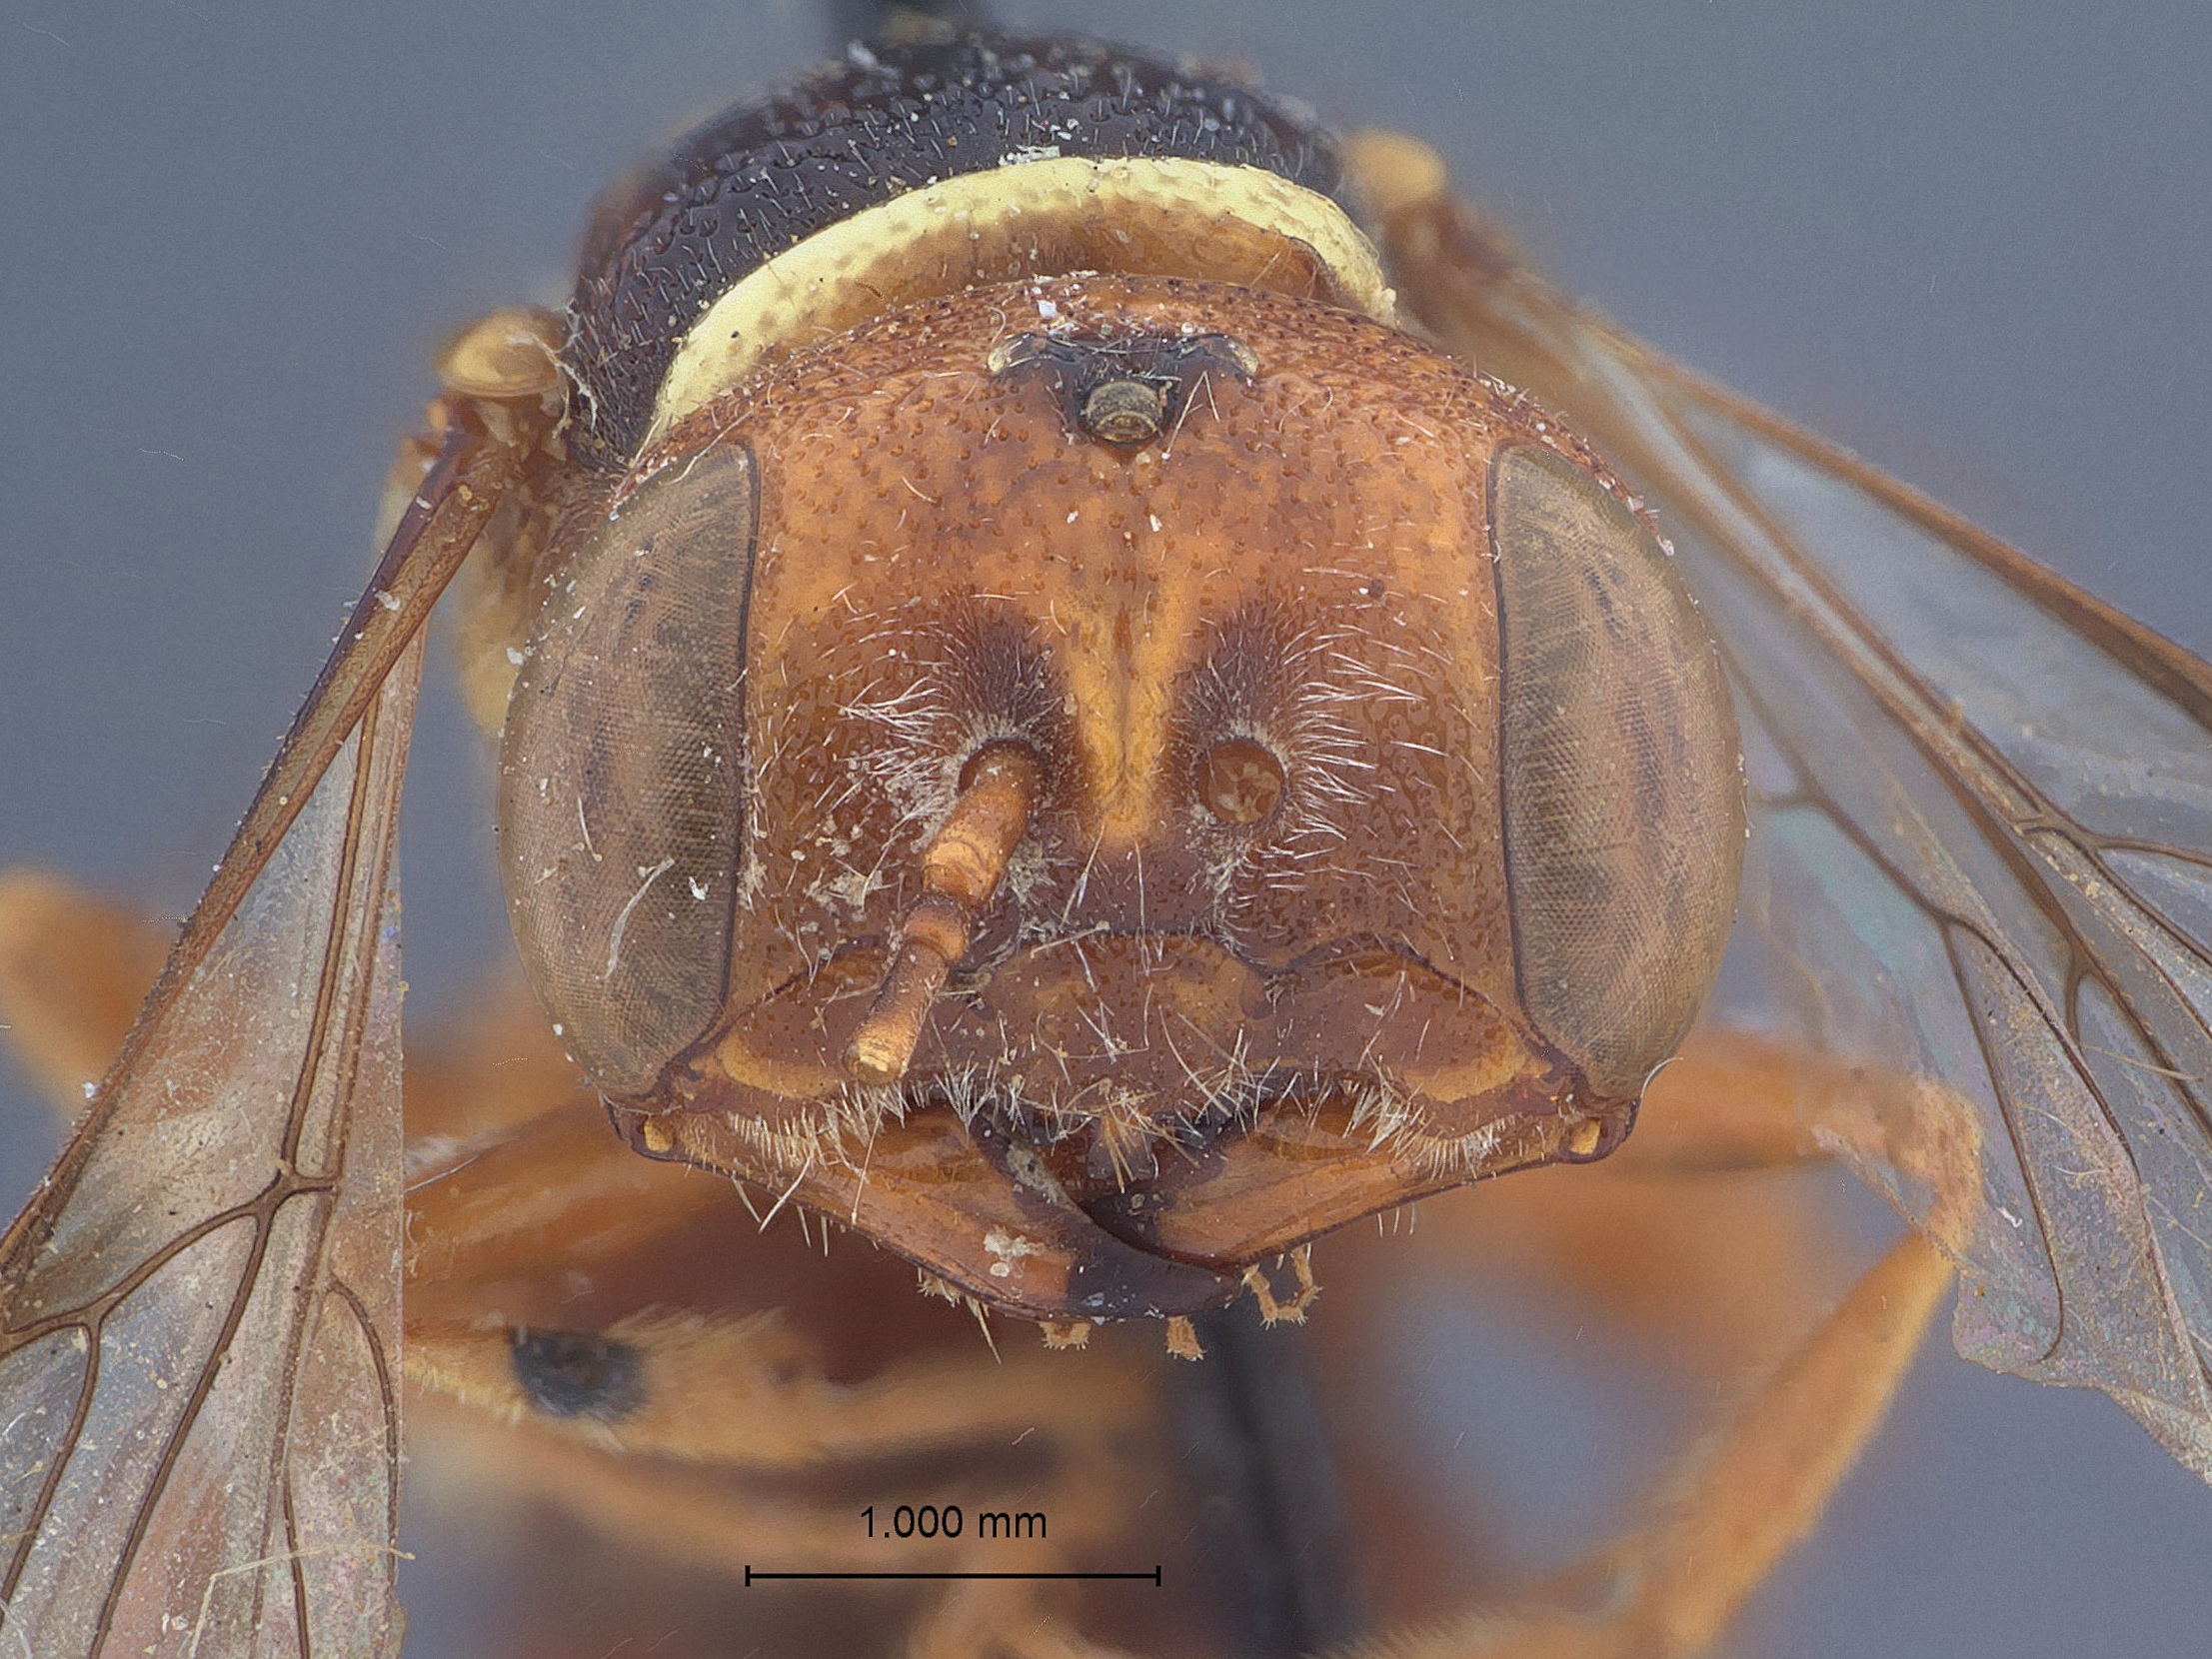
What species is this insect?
Eucerceris pimarum
